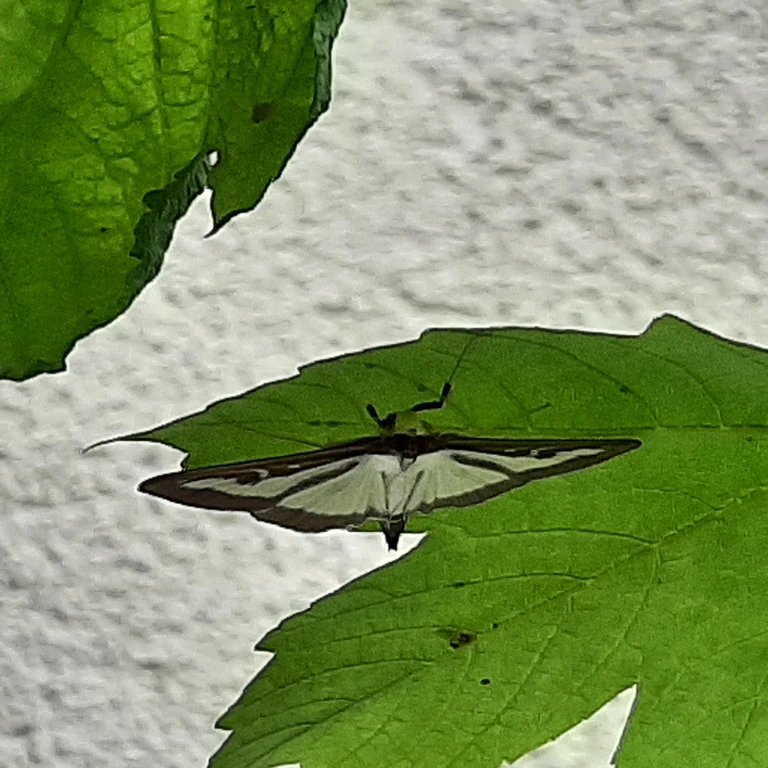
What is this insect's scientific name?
Cydalima perspectalis
